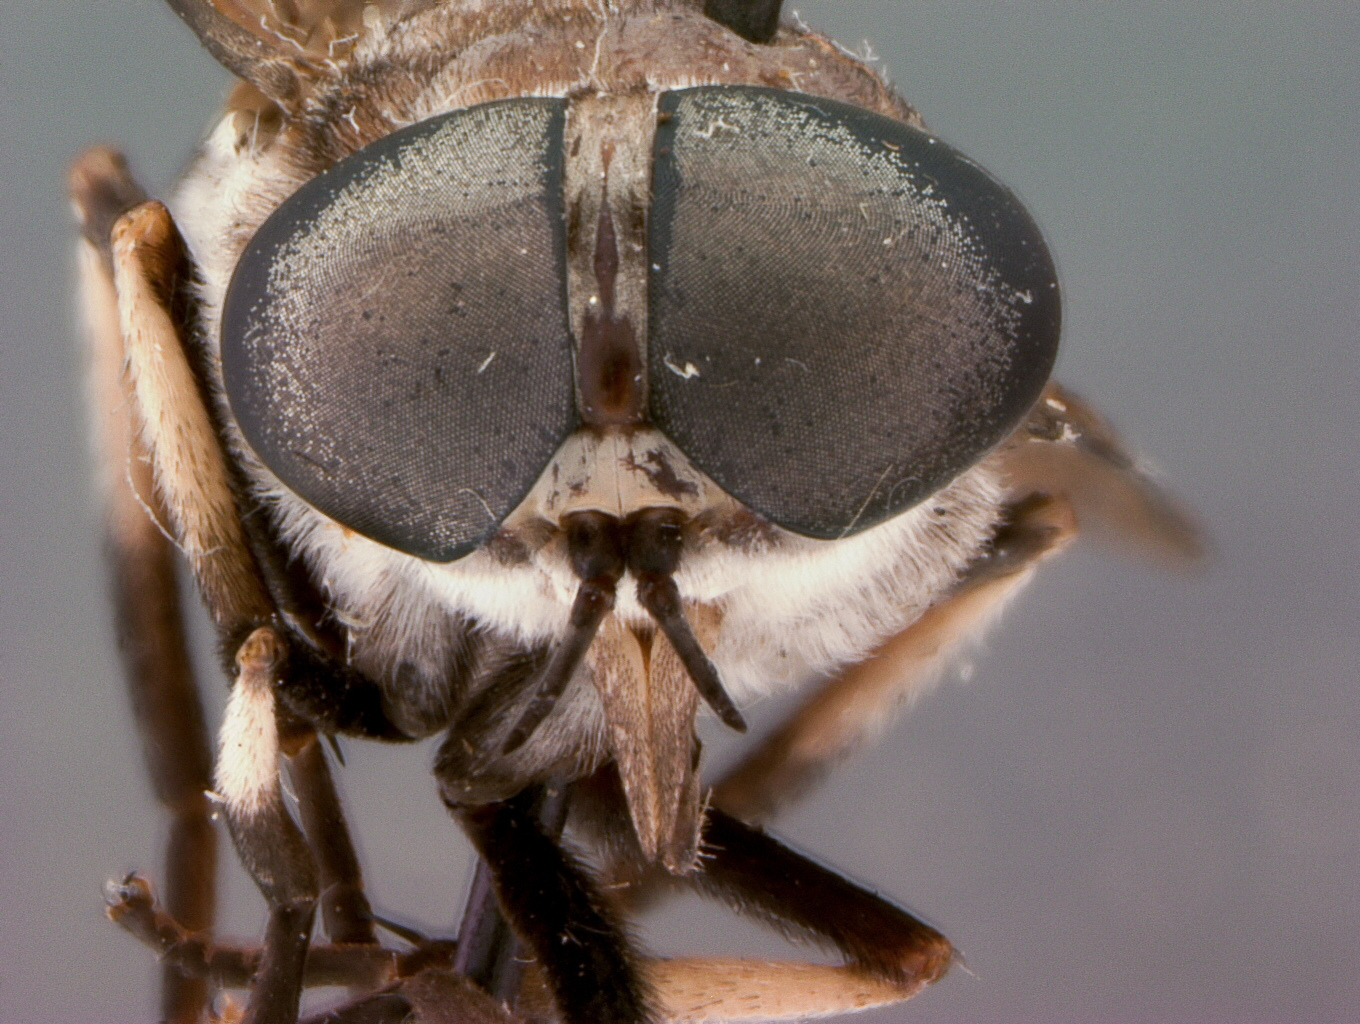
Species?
Tabanus melanocerus (also Tabanus lacustris)
